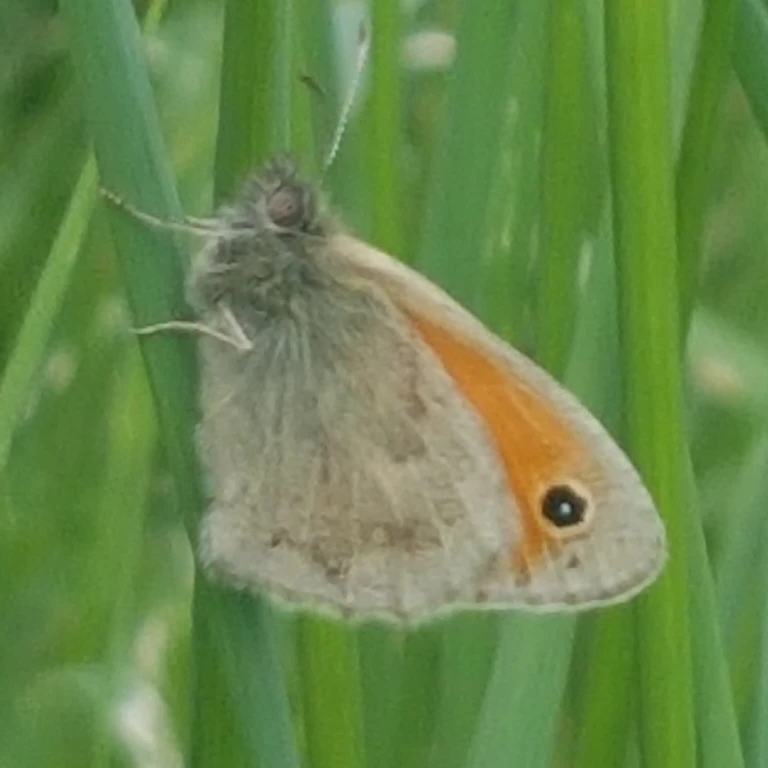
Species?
Coenonympha pamphilus
